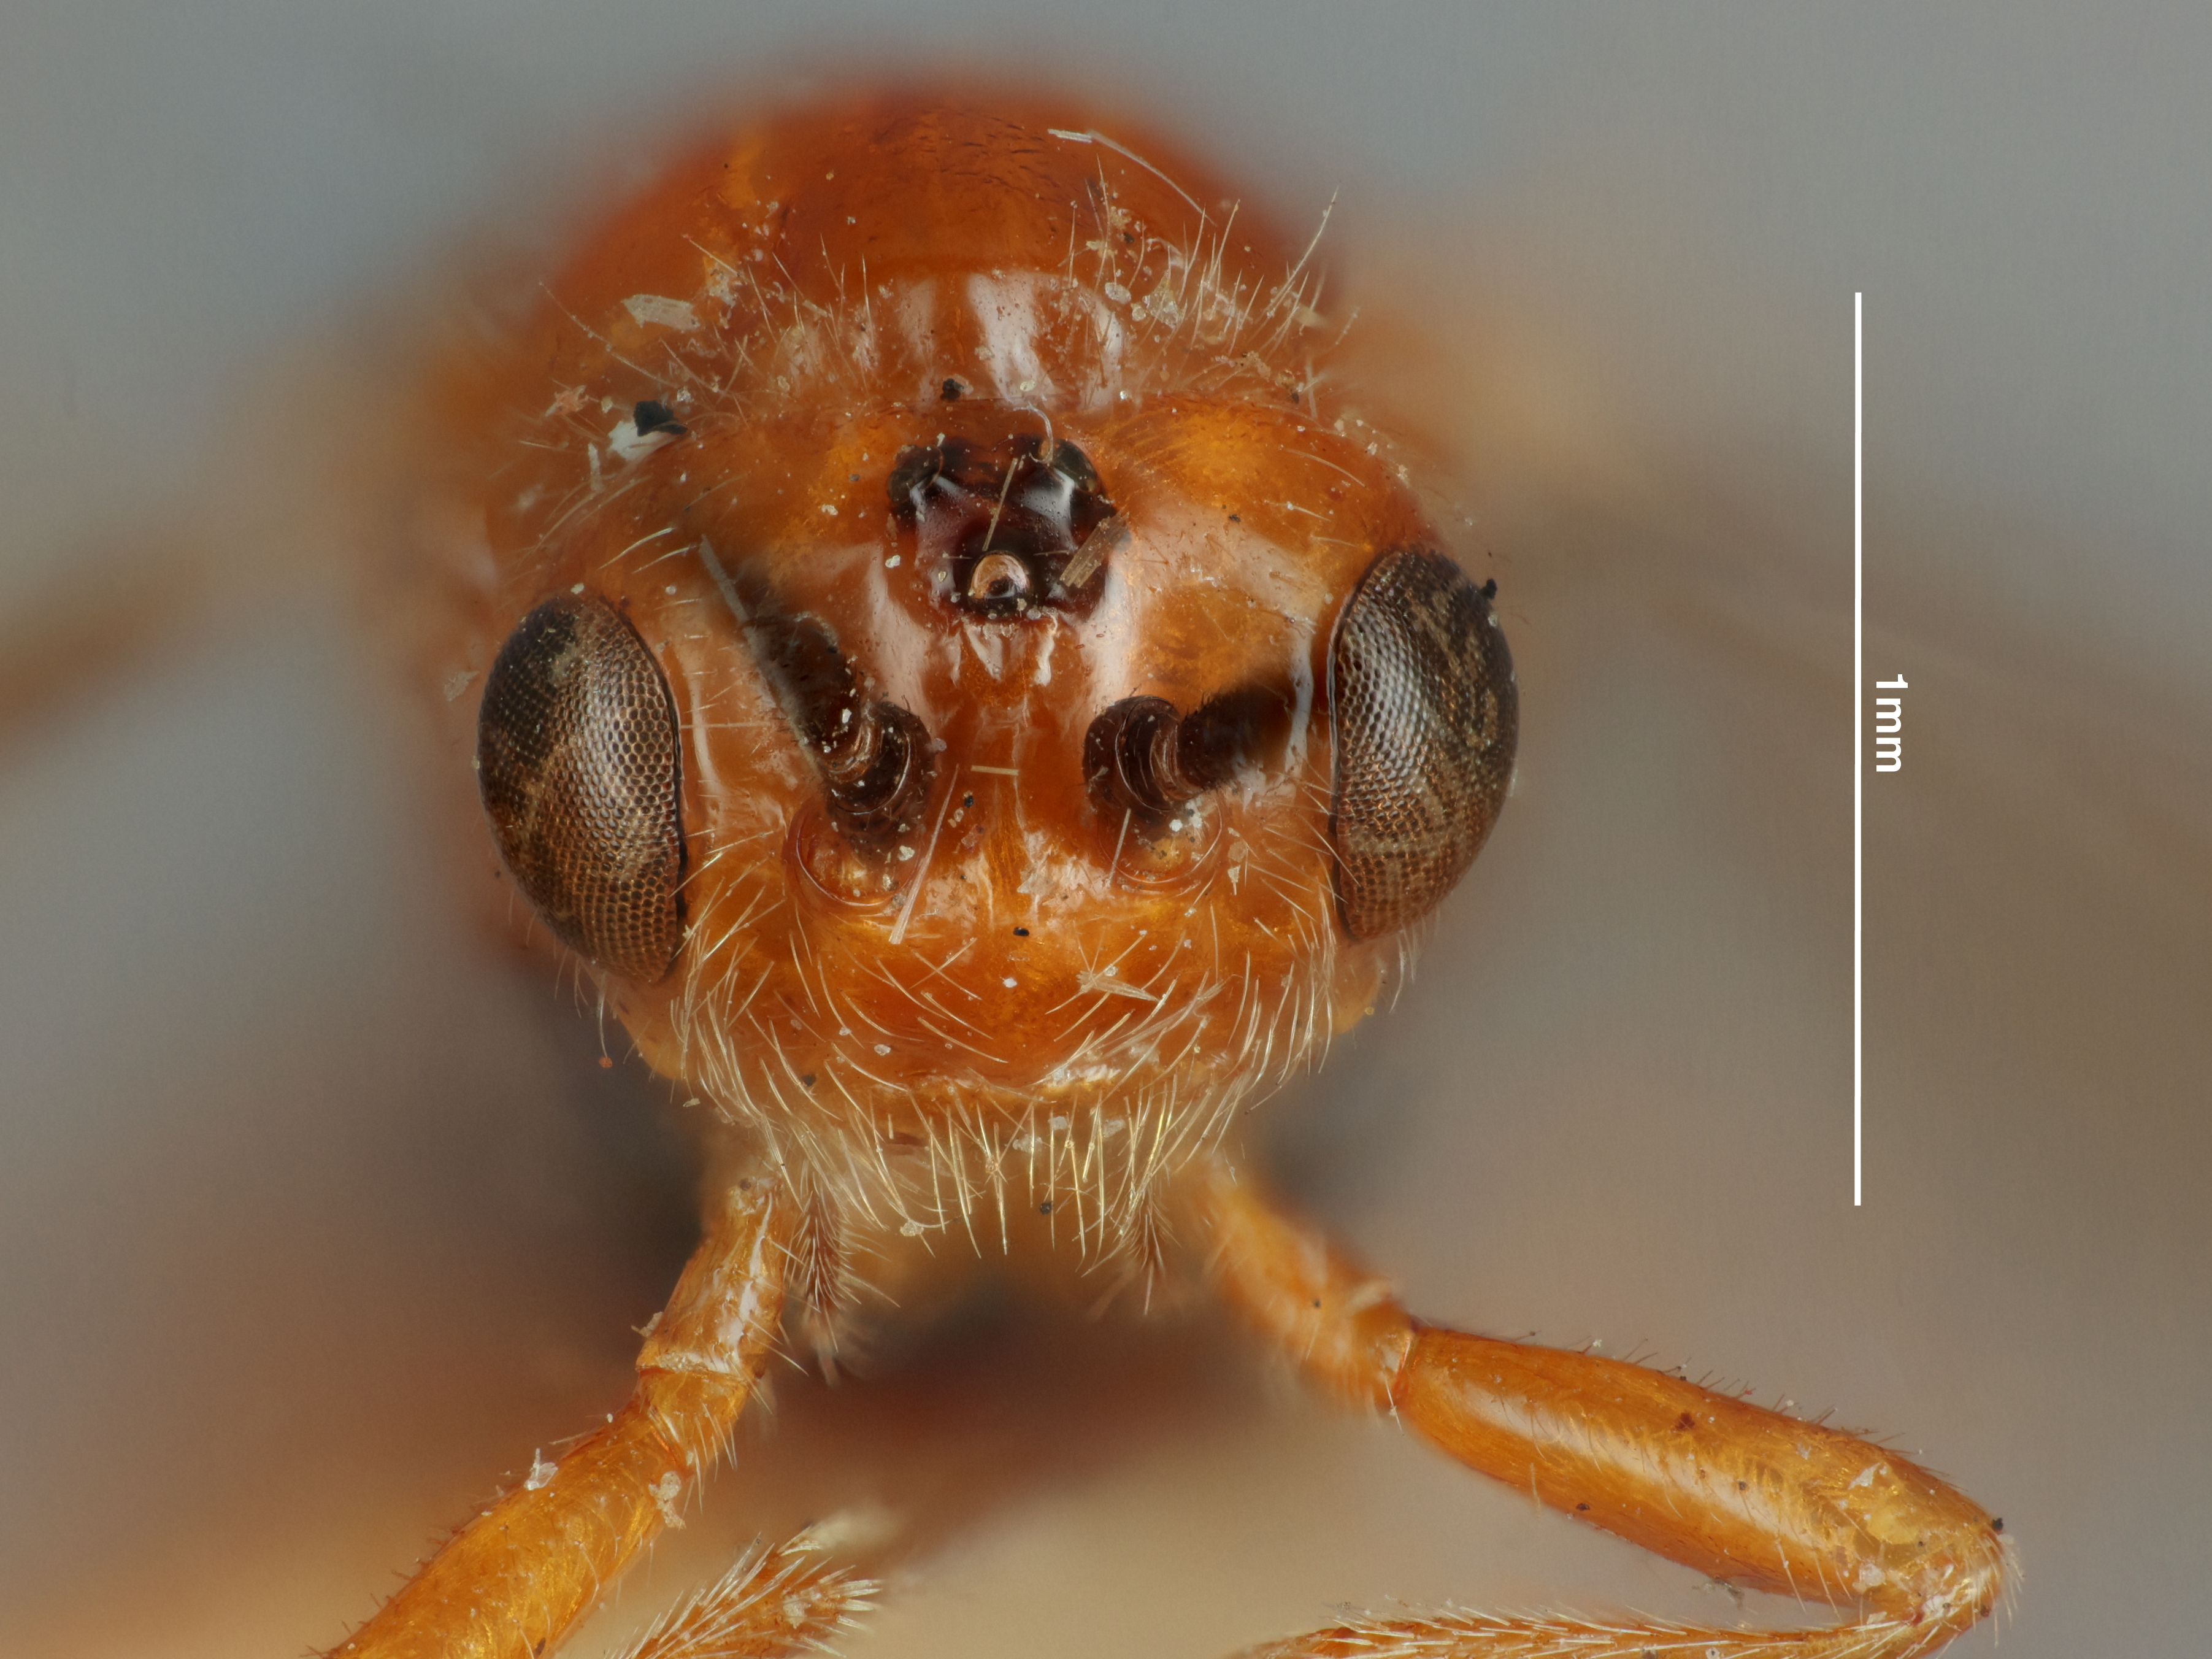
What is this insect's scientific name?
Opius cupidus
